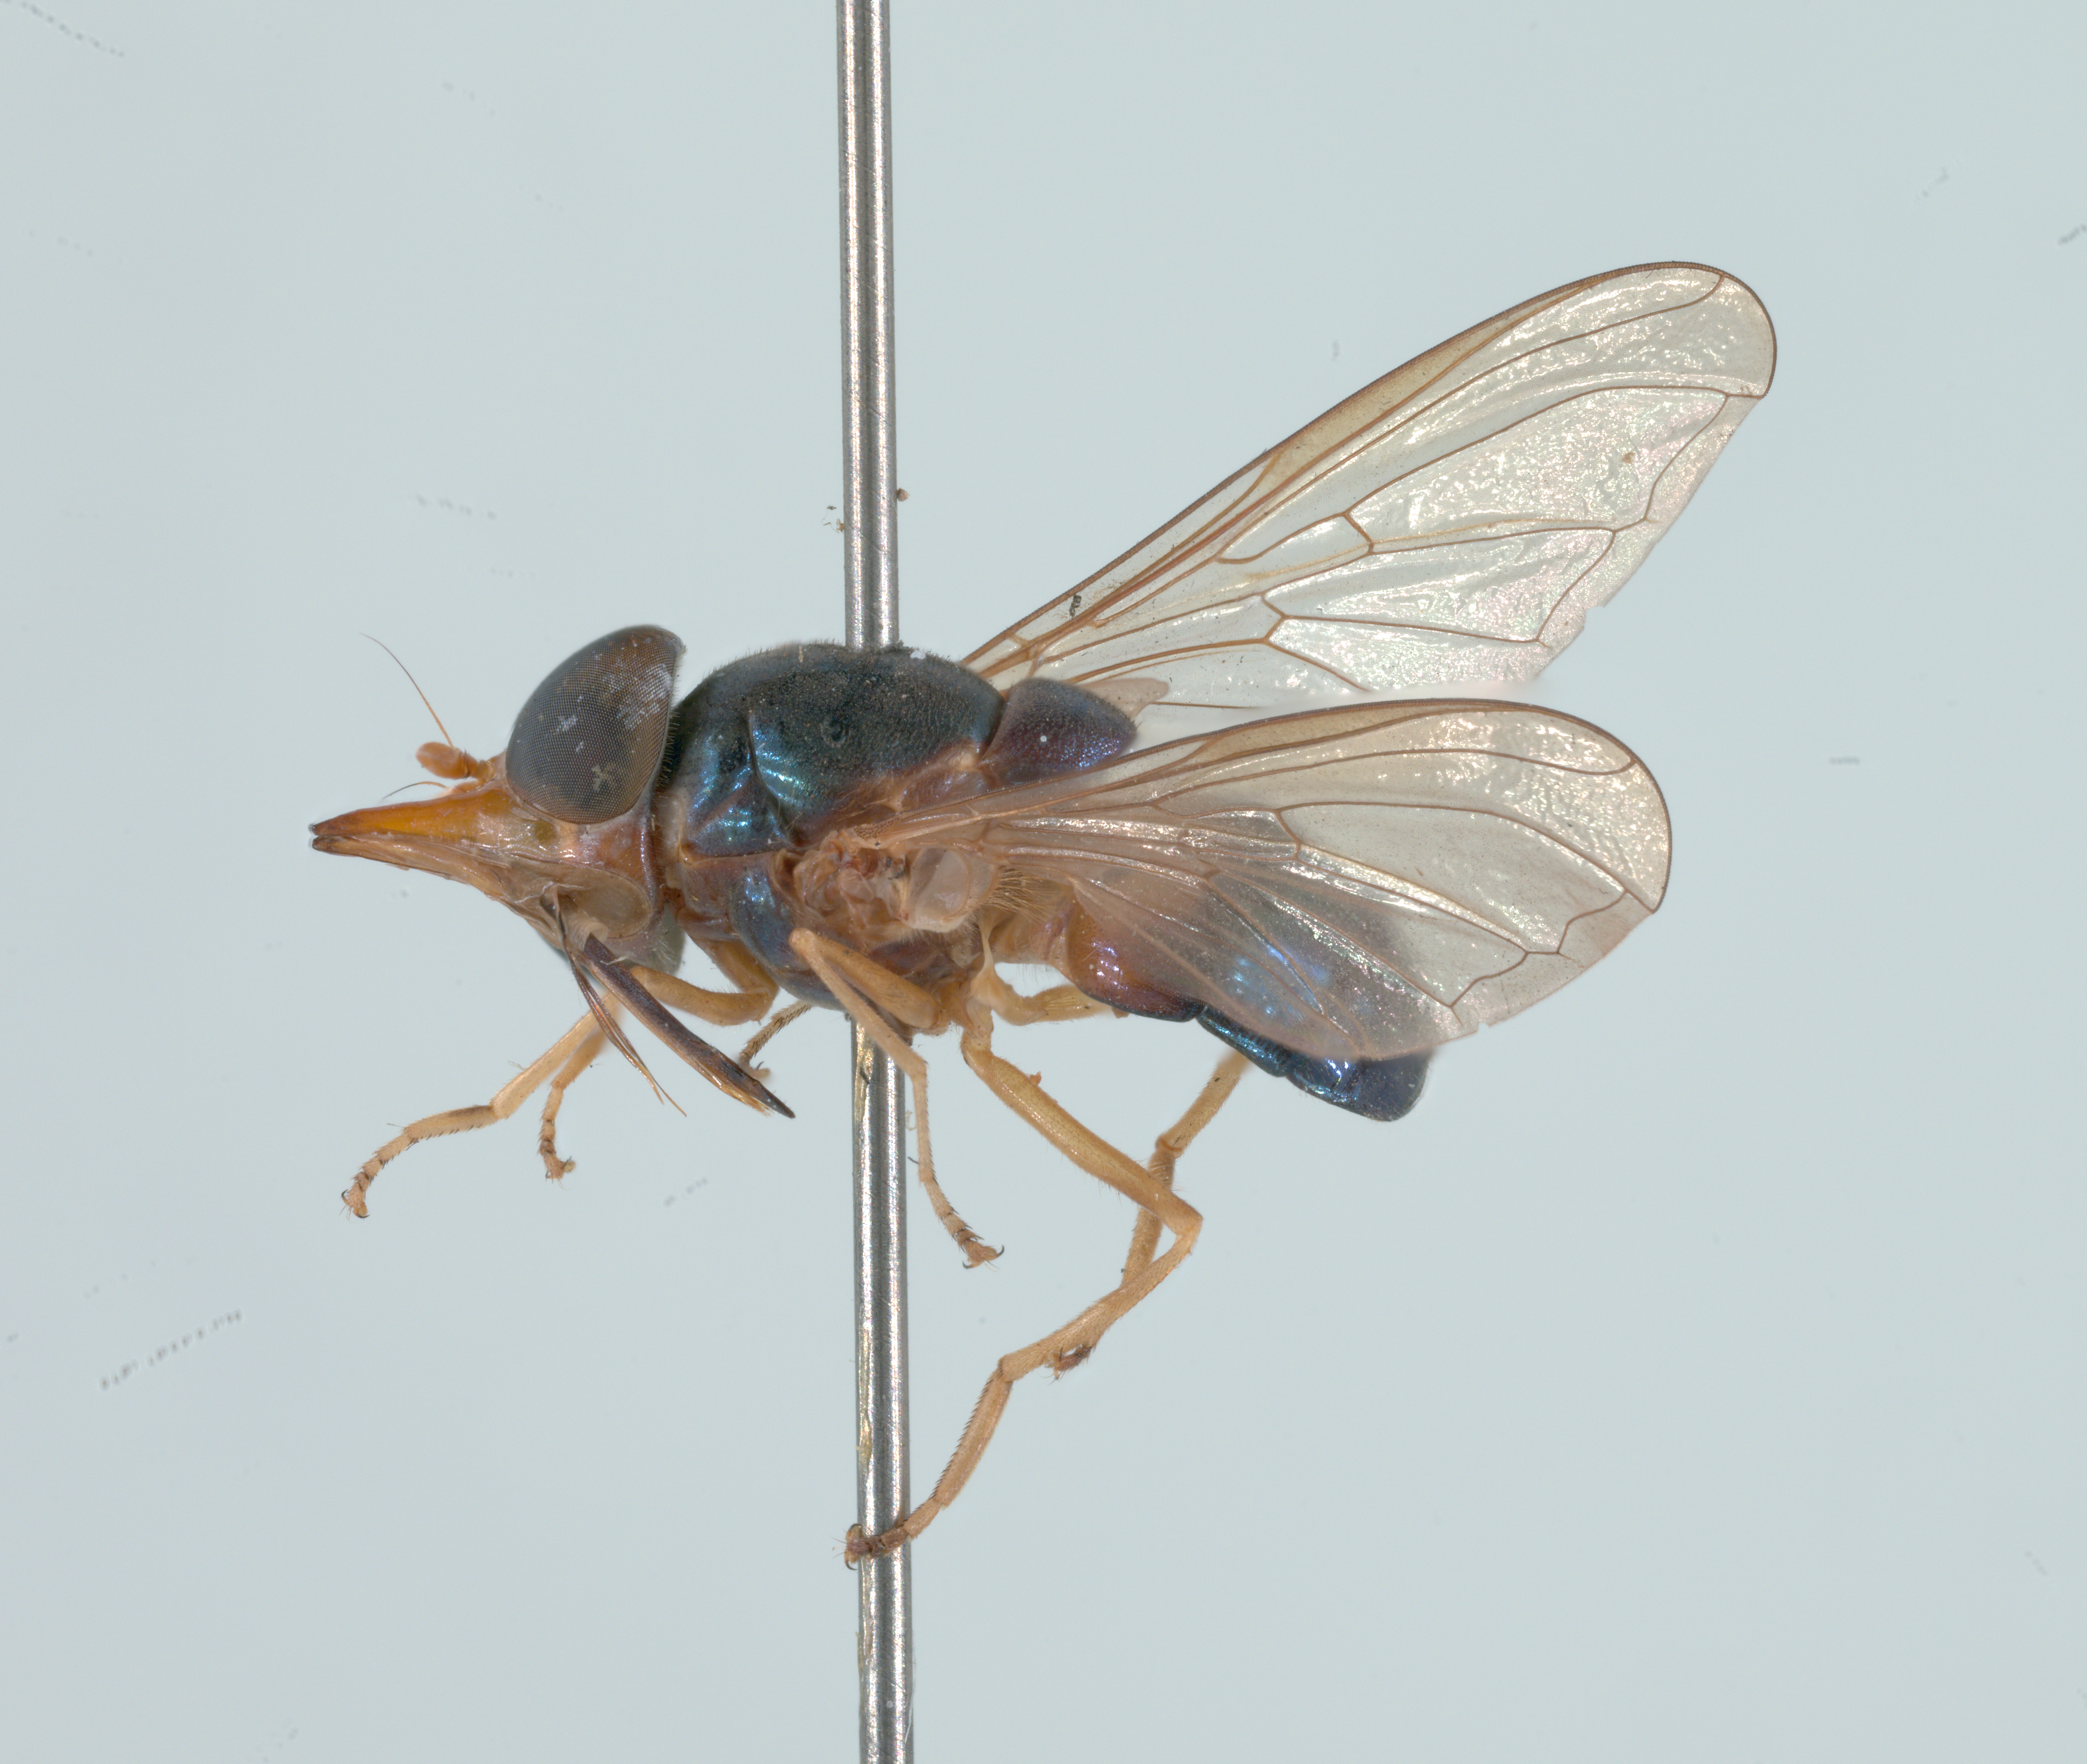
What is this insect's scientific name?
Rhingia caerulescens
